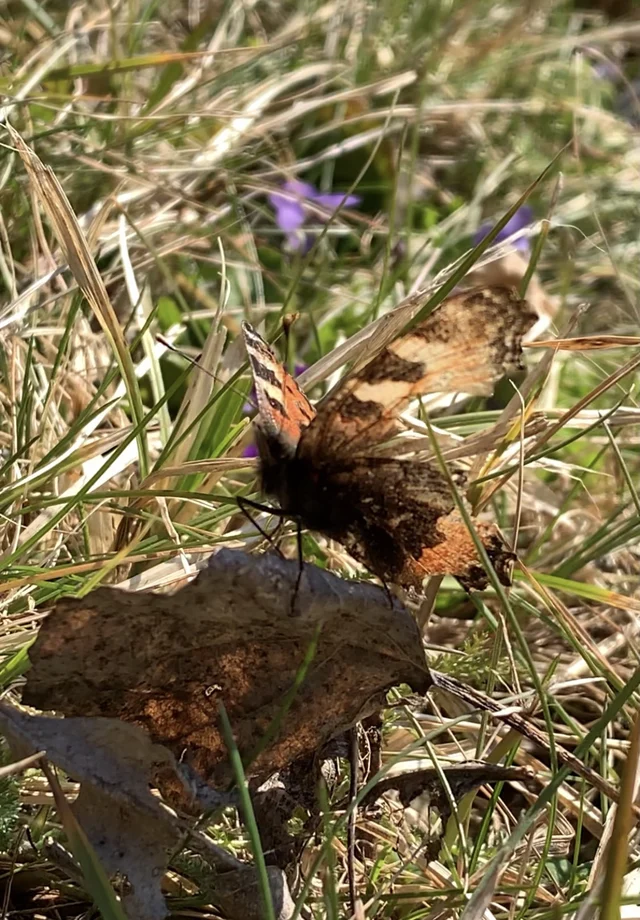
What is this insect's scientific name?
Aglais urticae
